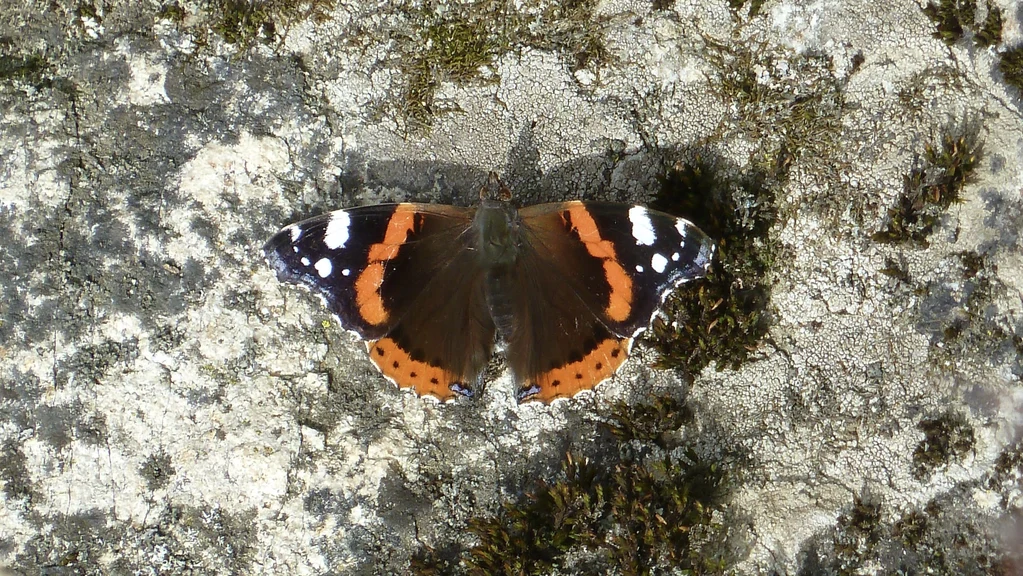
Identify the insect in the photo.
Vanessa atalanta
